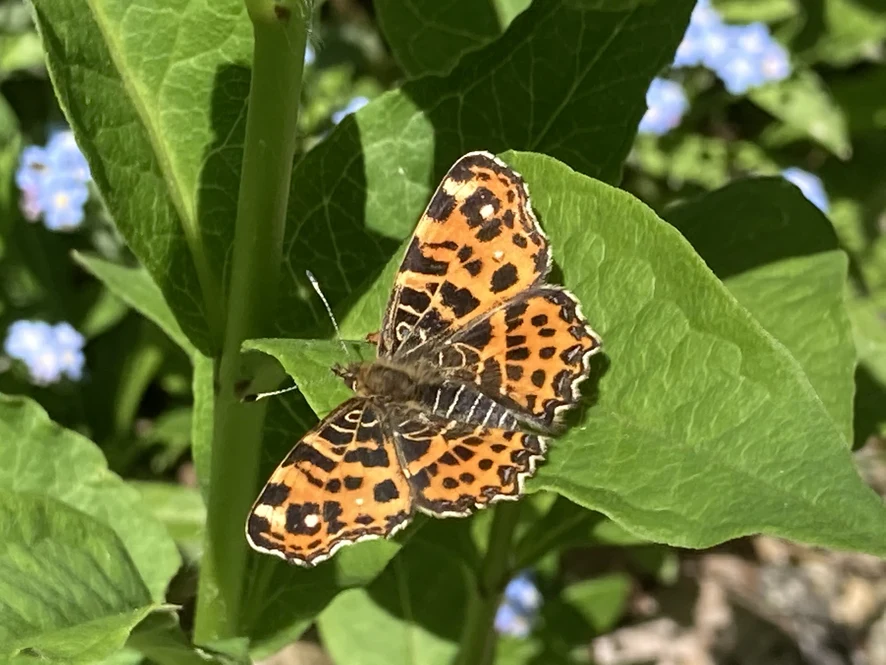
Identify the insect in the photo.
Araschnia levana
